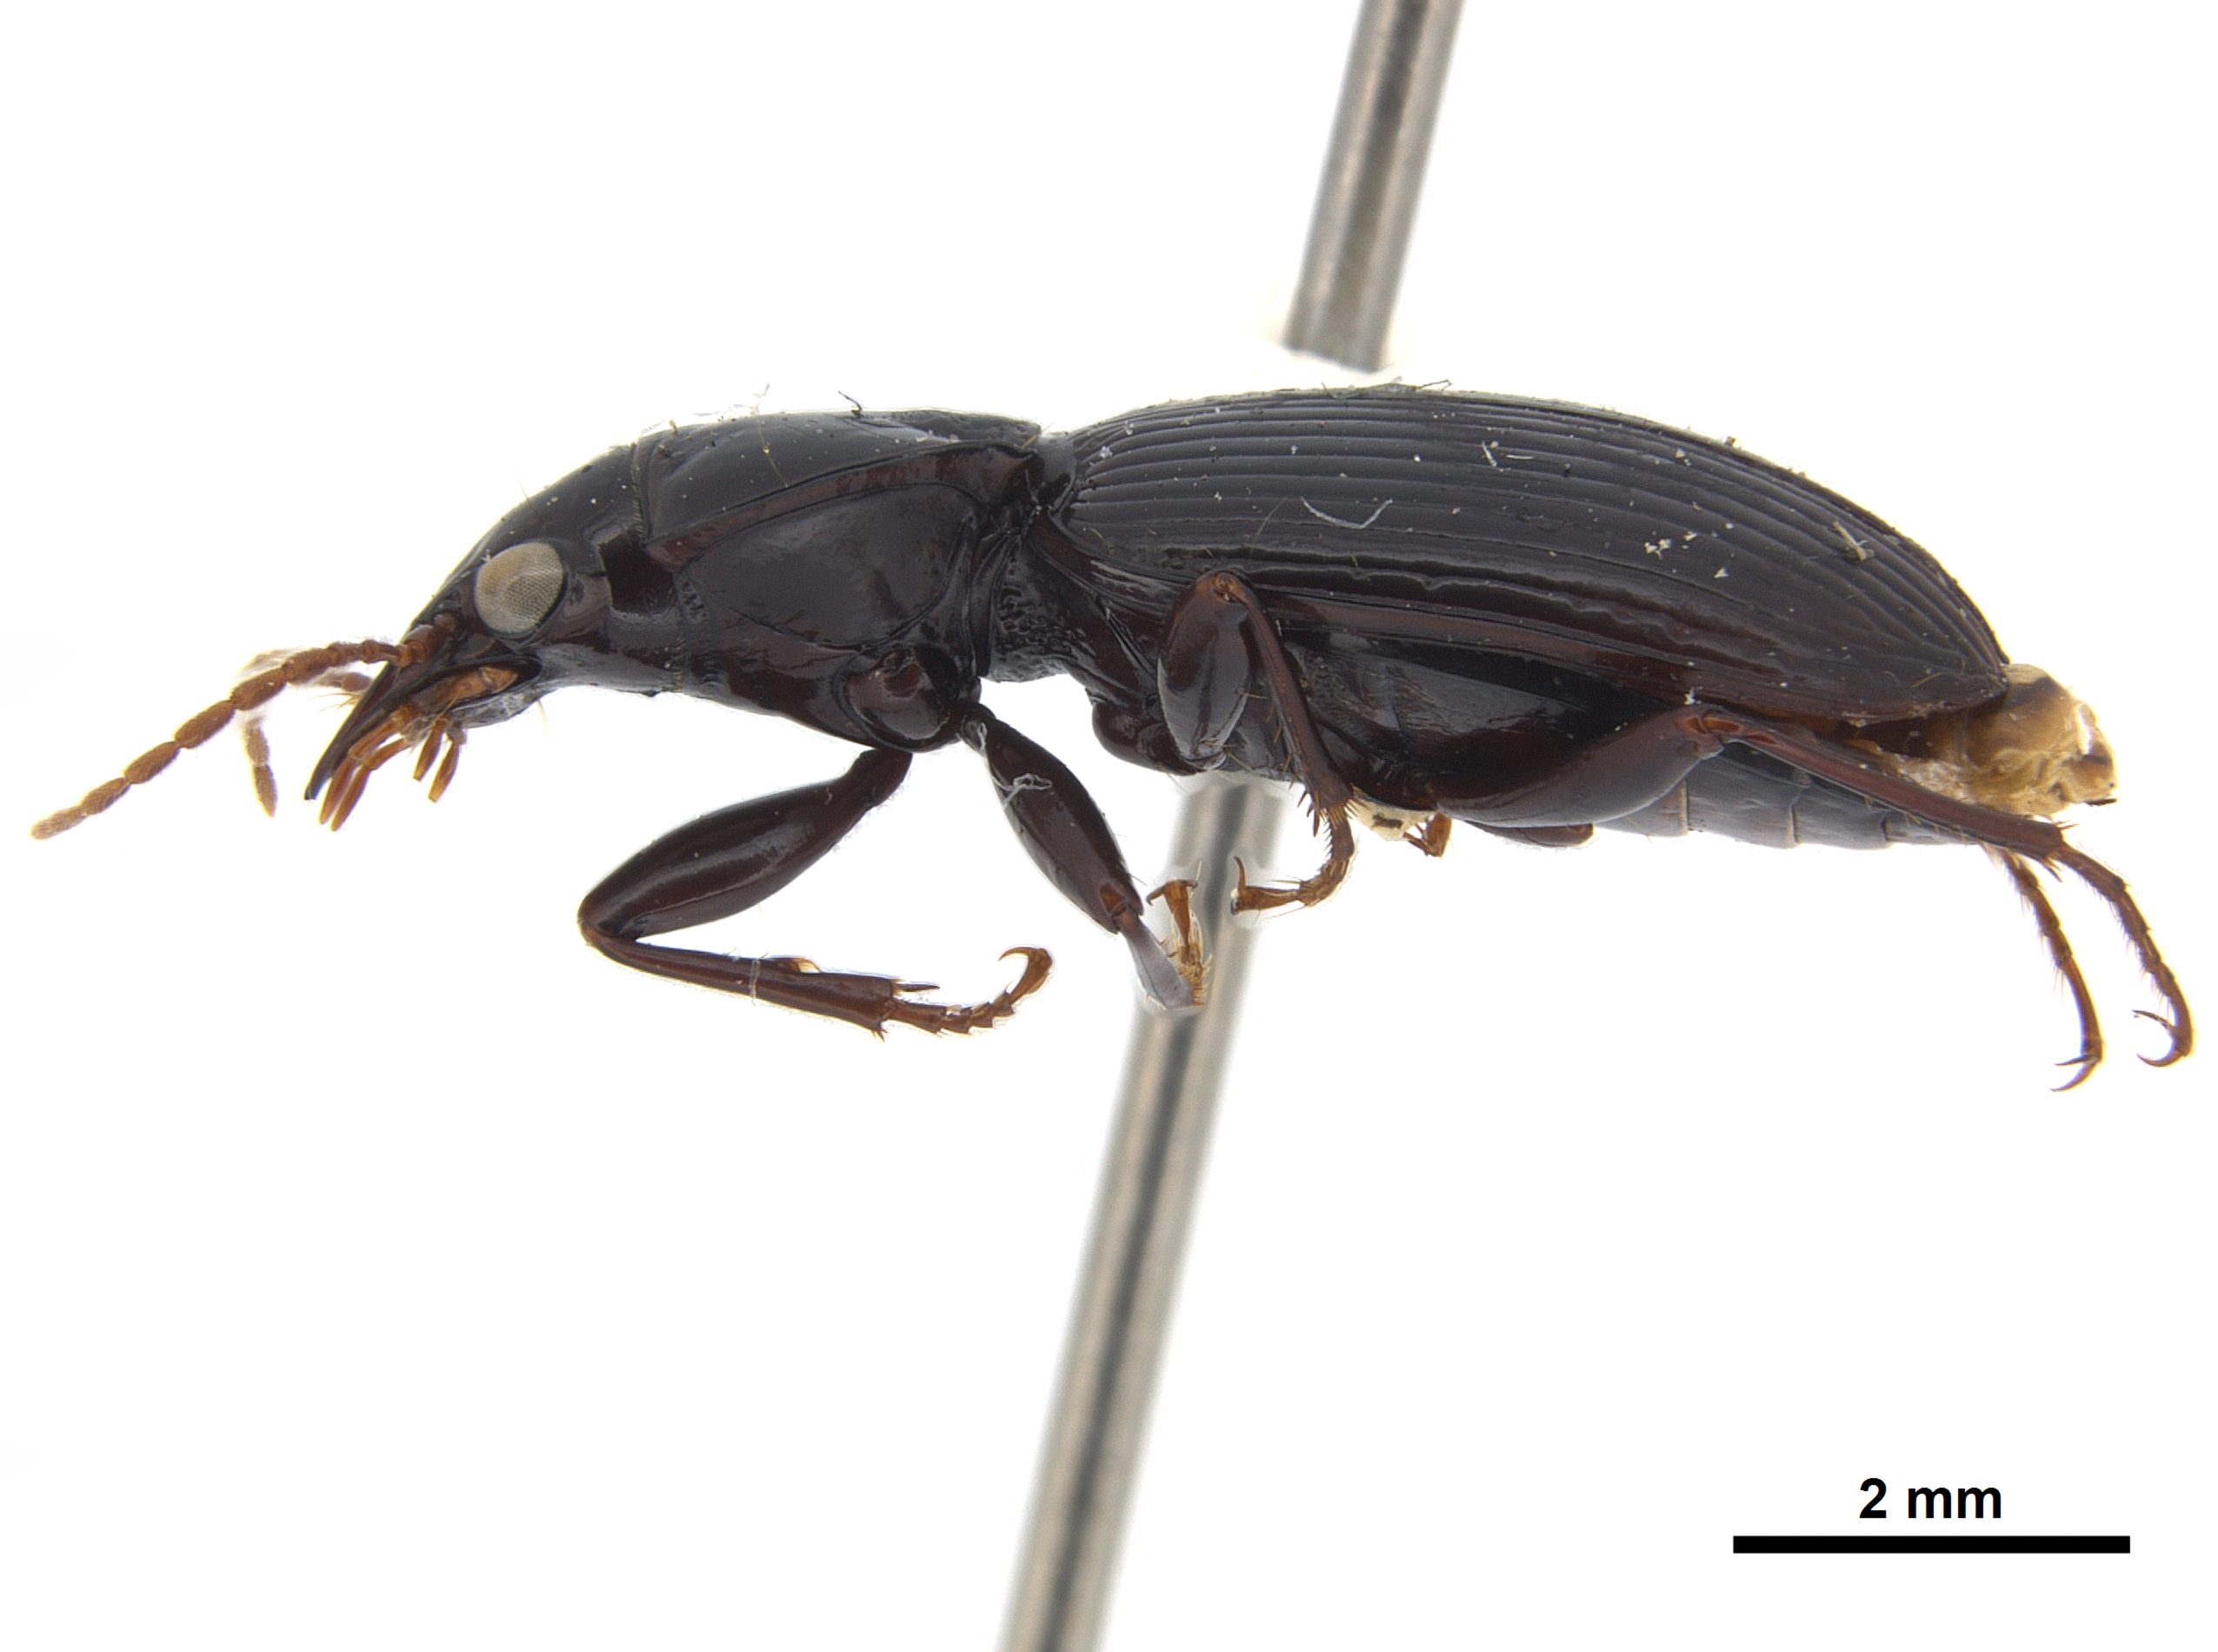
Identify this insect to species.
Gastrellarius honestus
